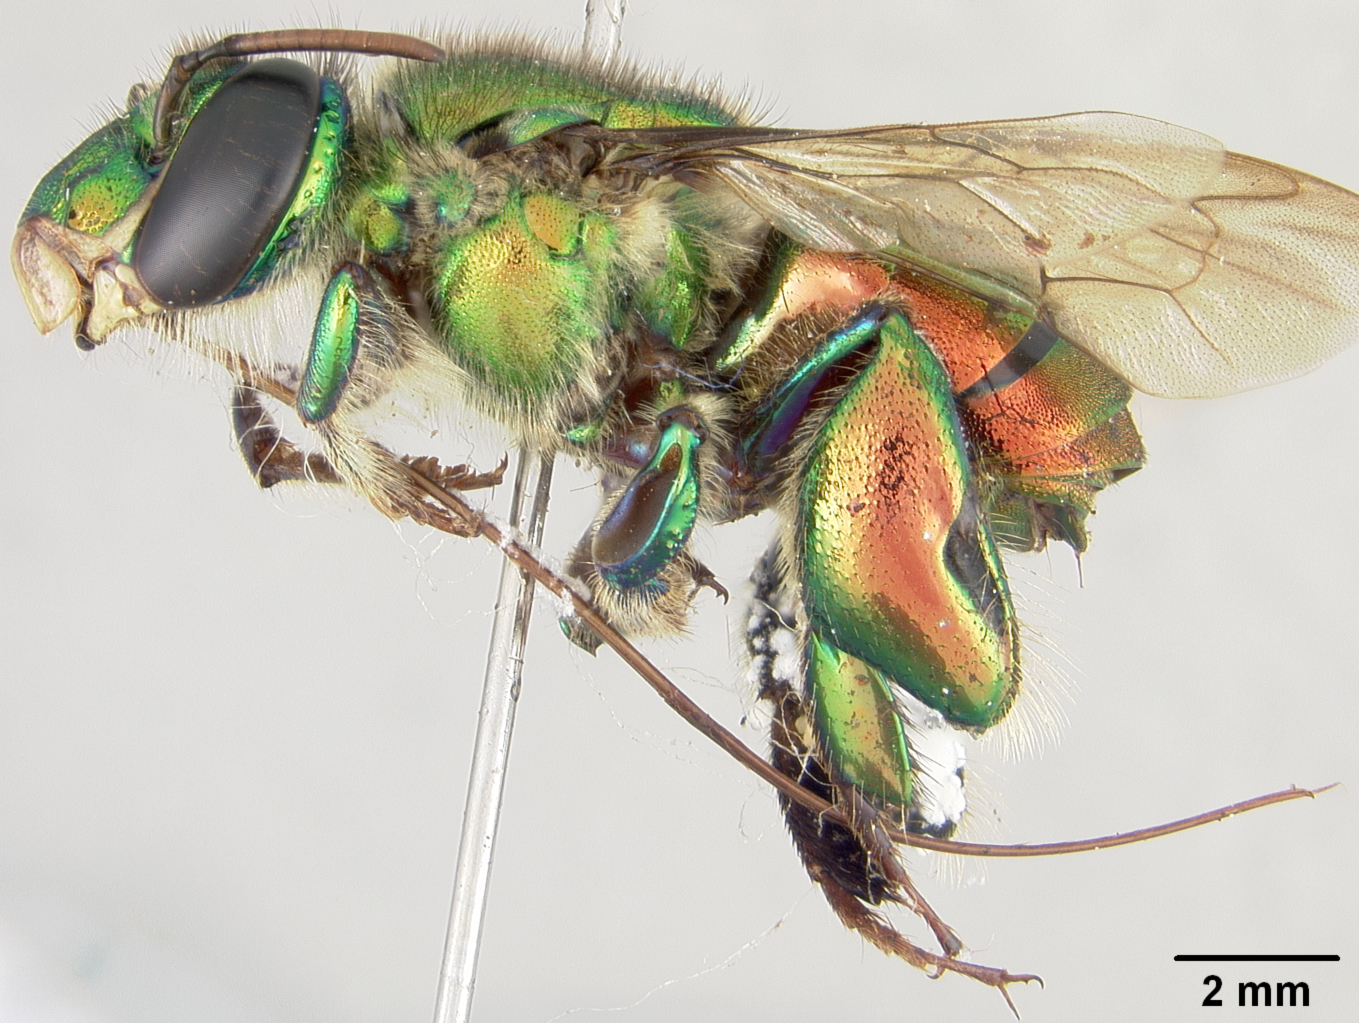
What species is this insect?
Euglossa flammea
